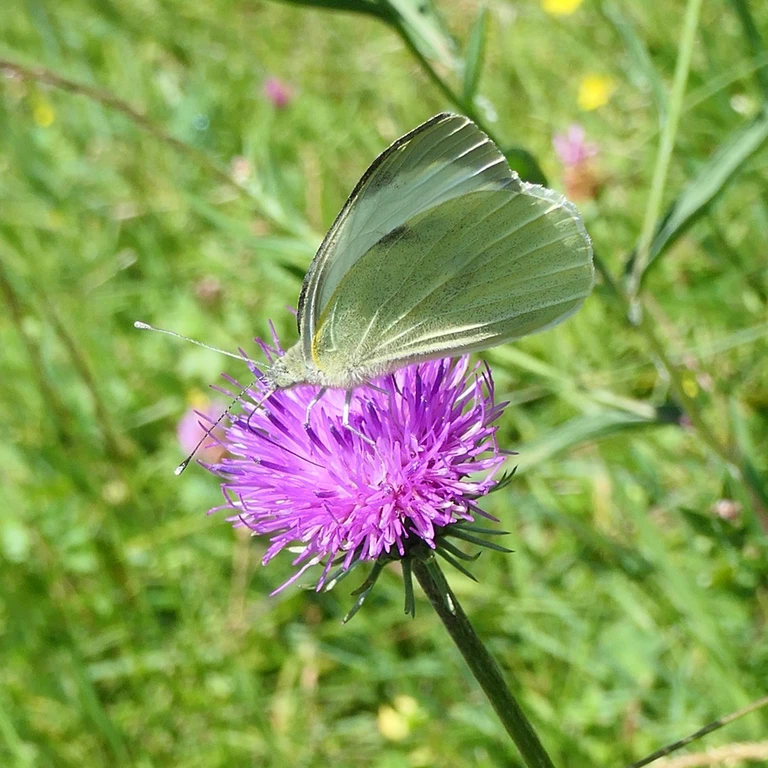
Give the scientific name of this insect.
Pieris brassicae
